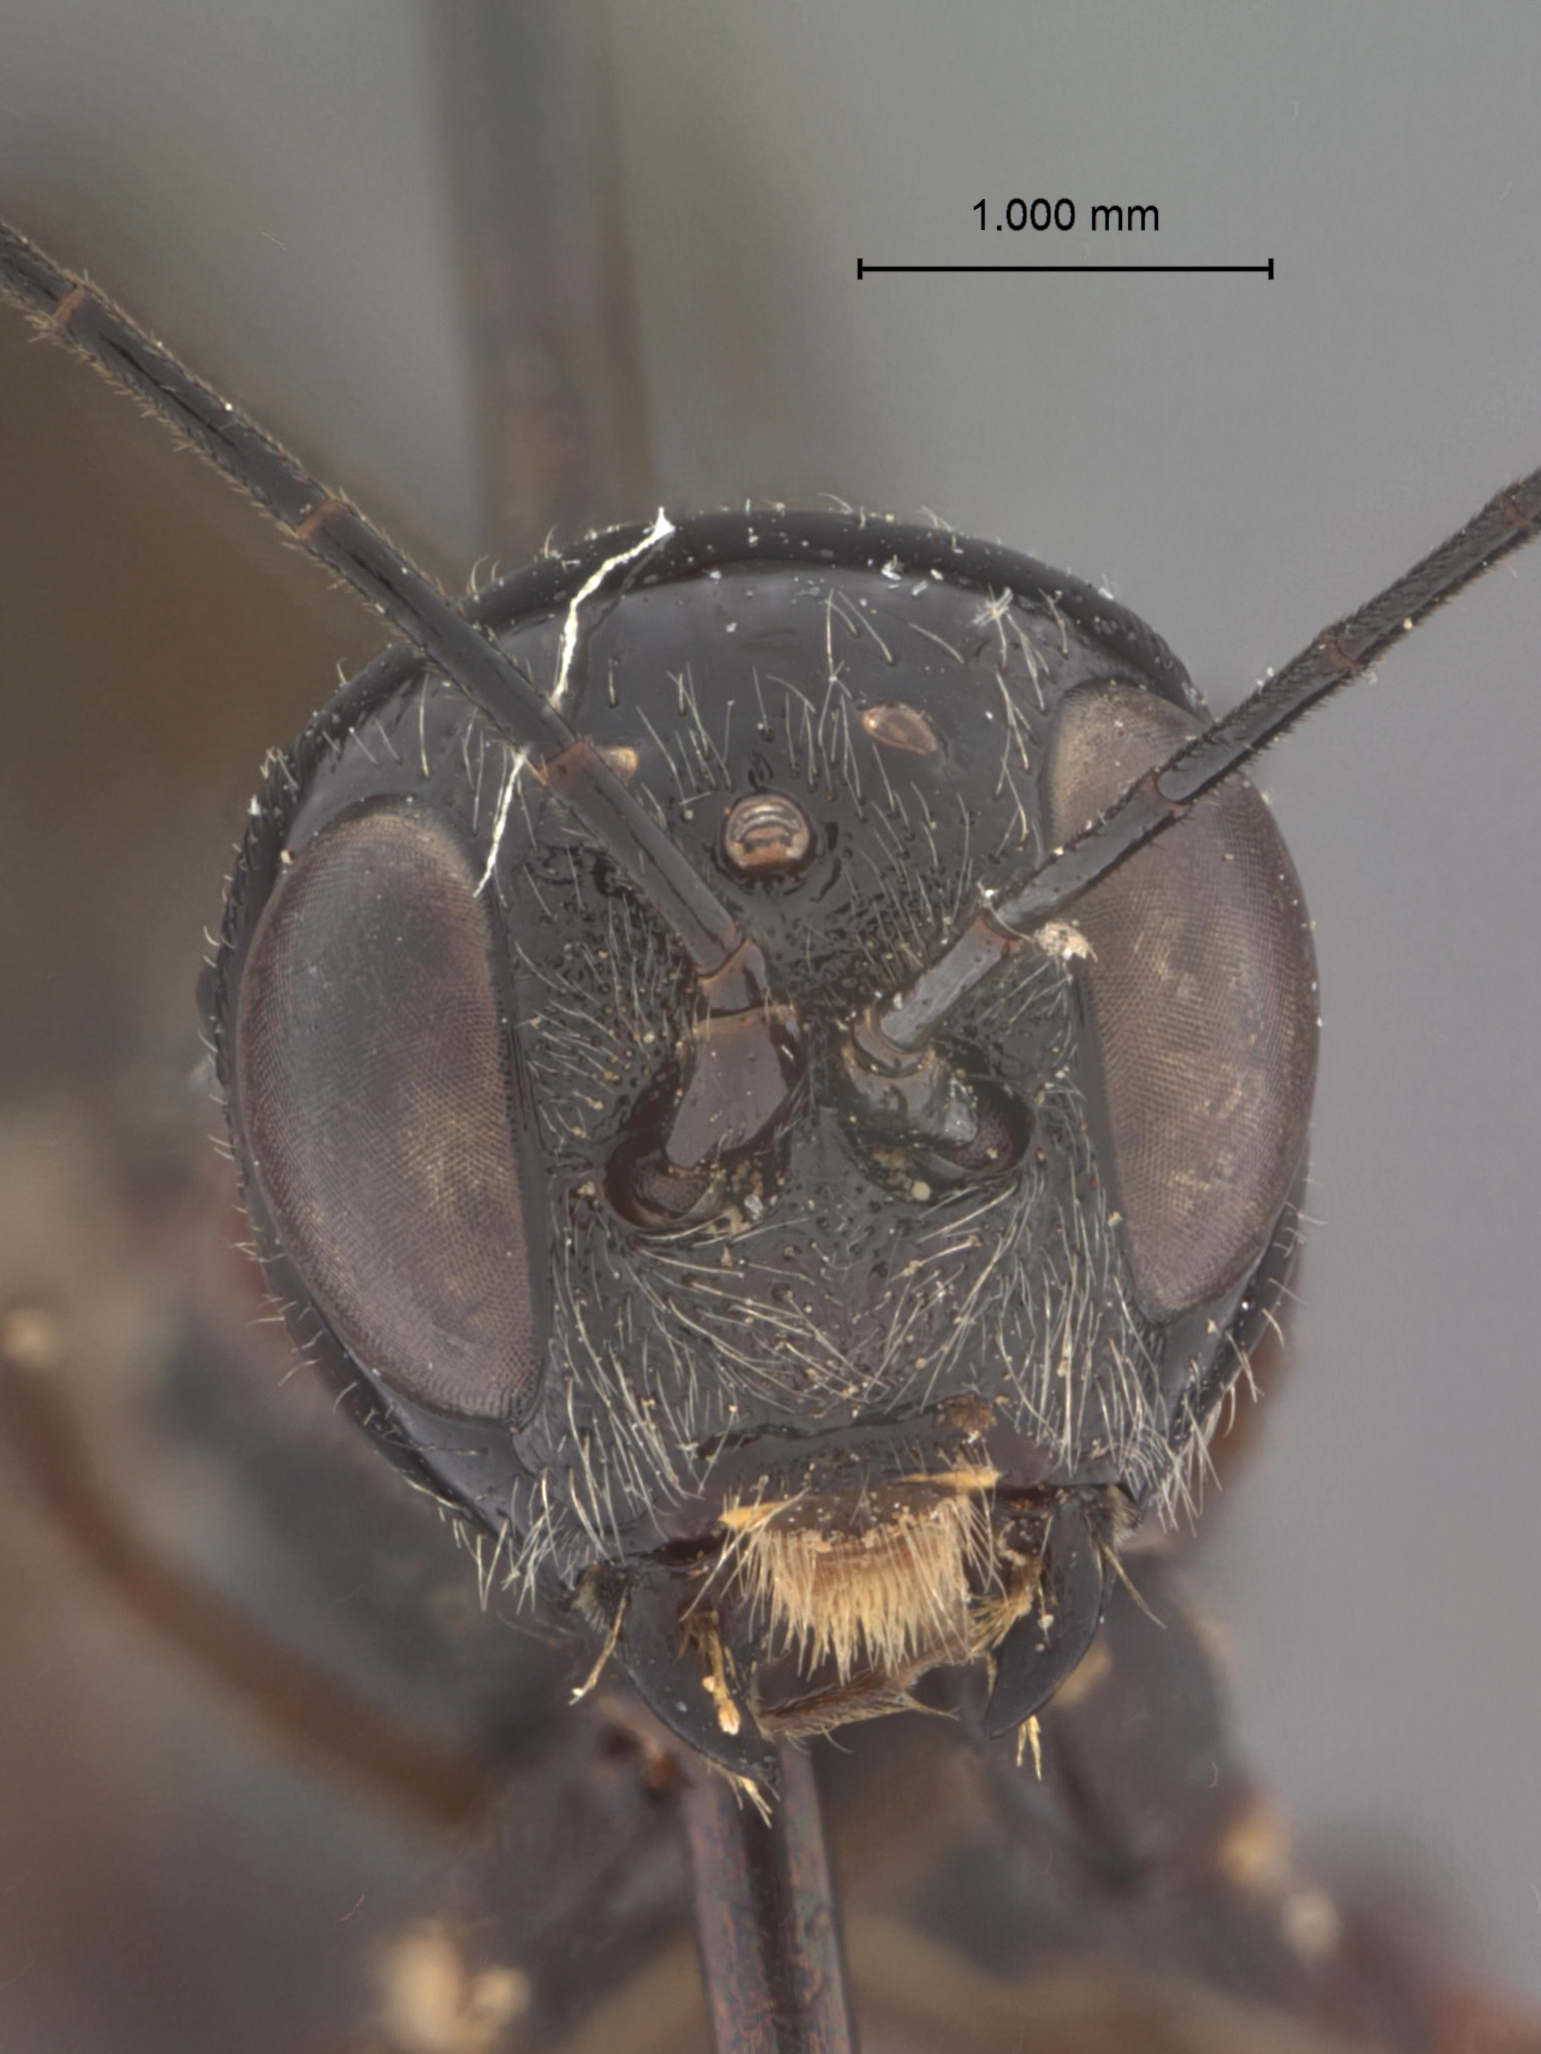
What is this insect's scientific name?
Xorides humeralis
